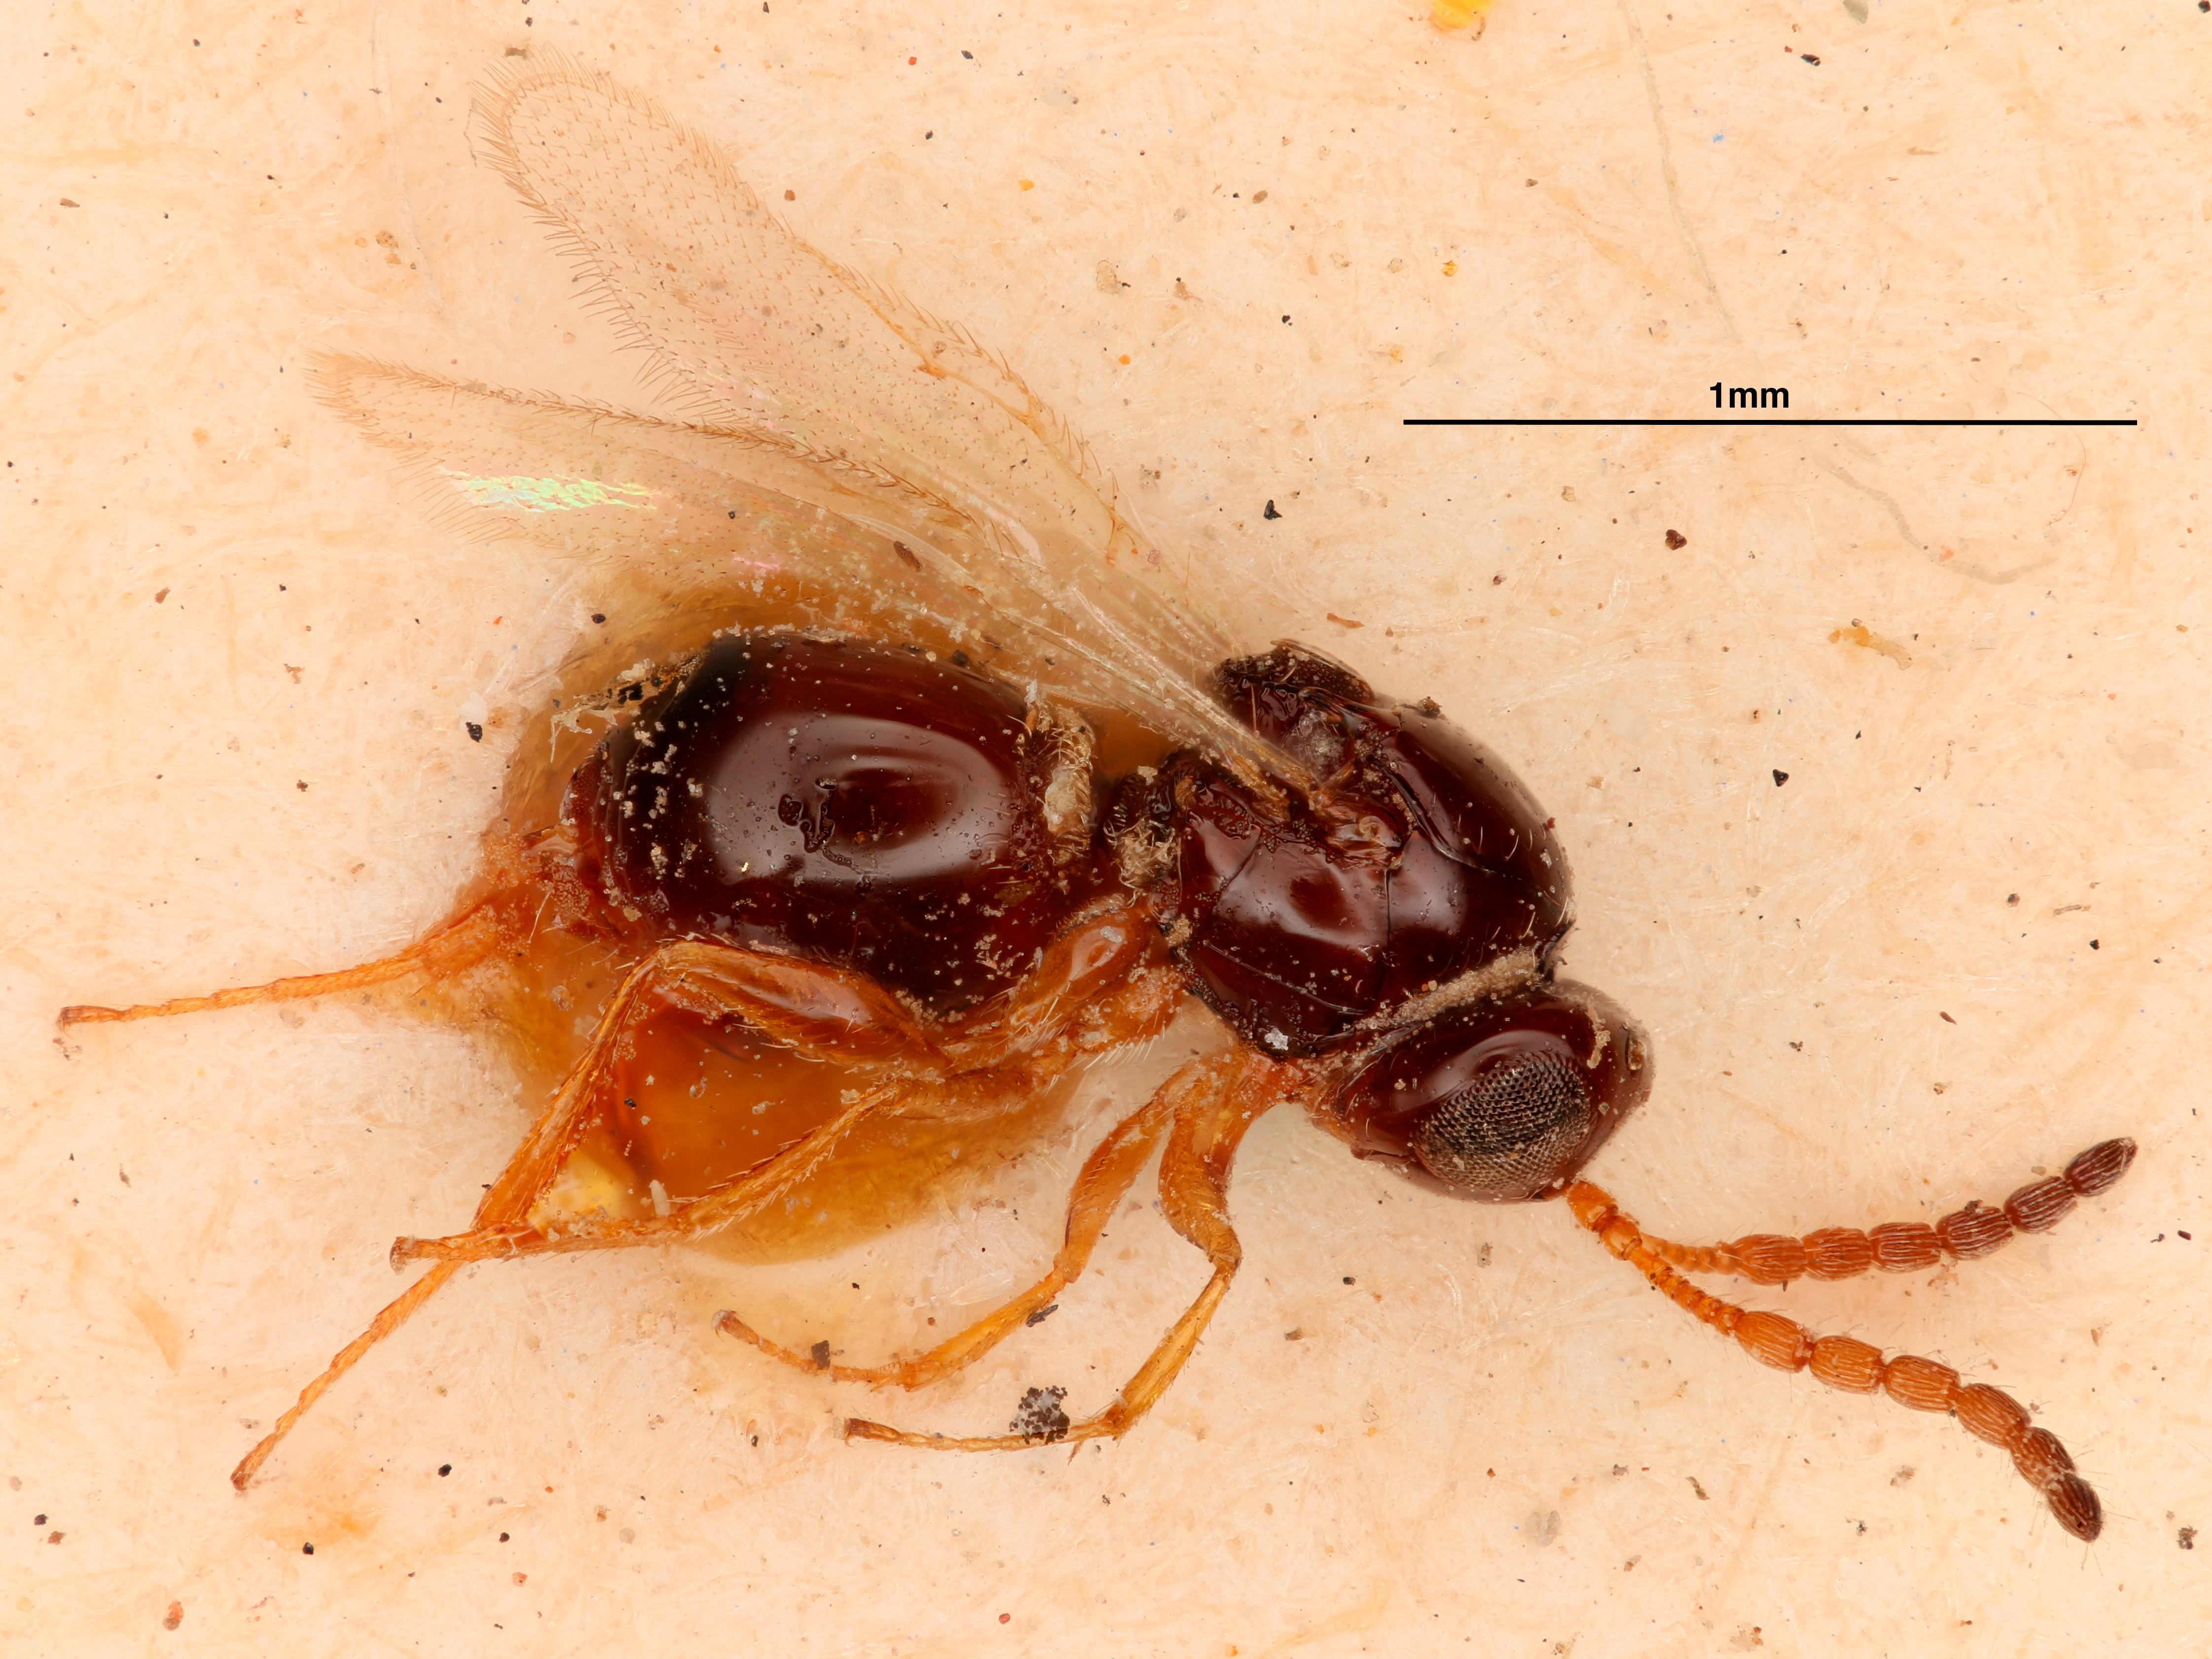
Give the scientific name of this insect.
Hexaplasta zig-zag
